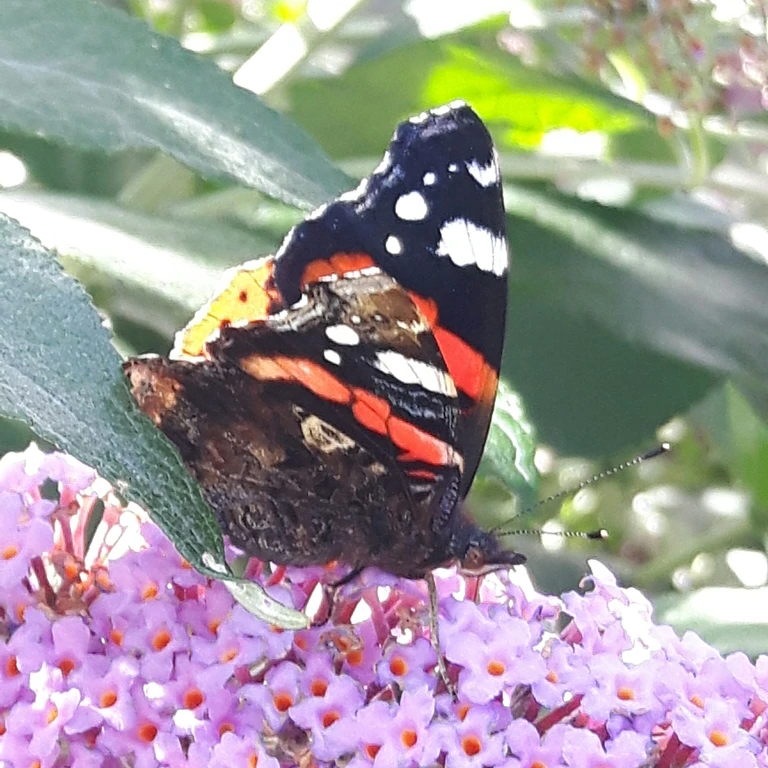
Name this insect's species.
Vanessa atalanta
